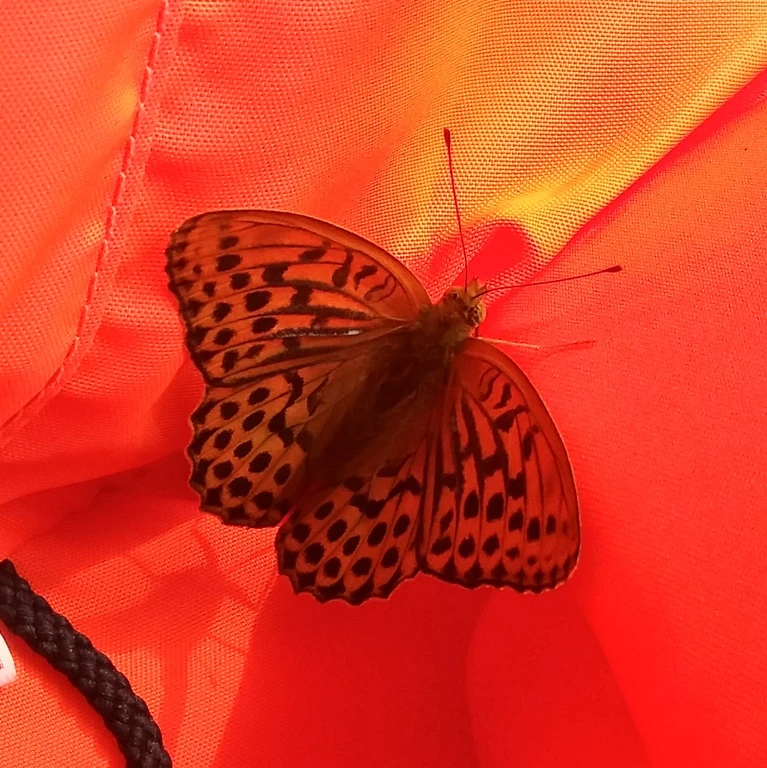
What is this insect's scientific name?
Argynnis paphia
